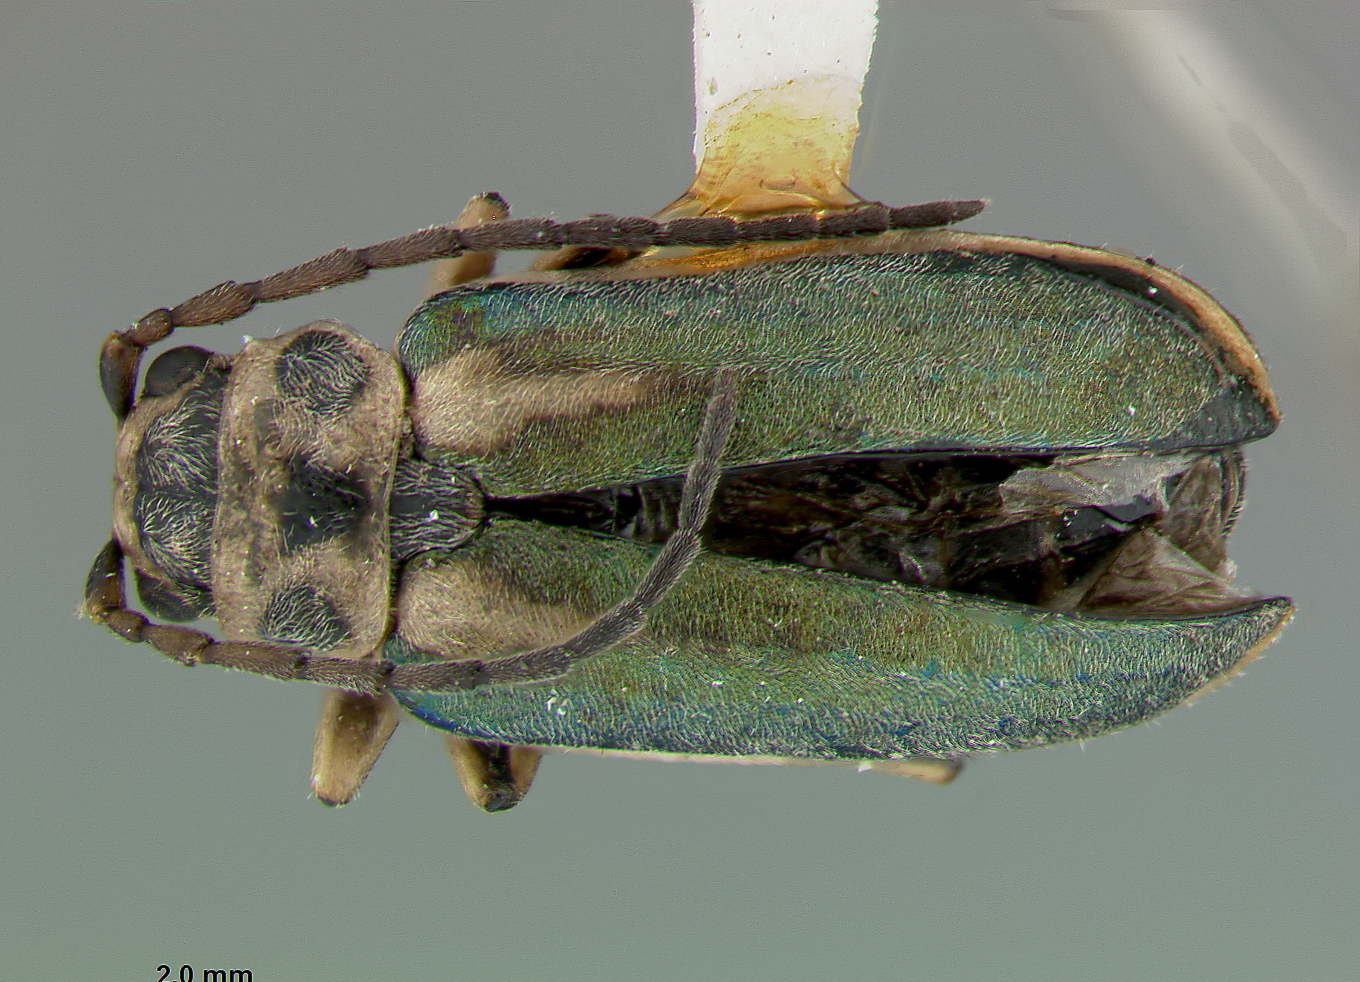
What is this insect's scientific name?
Trirhaba pilosa
